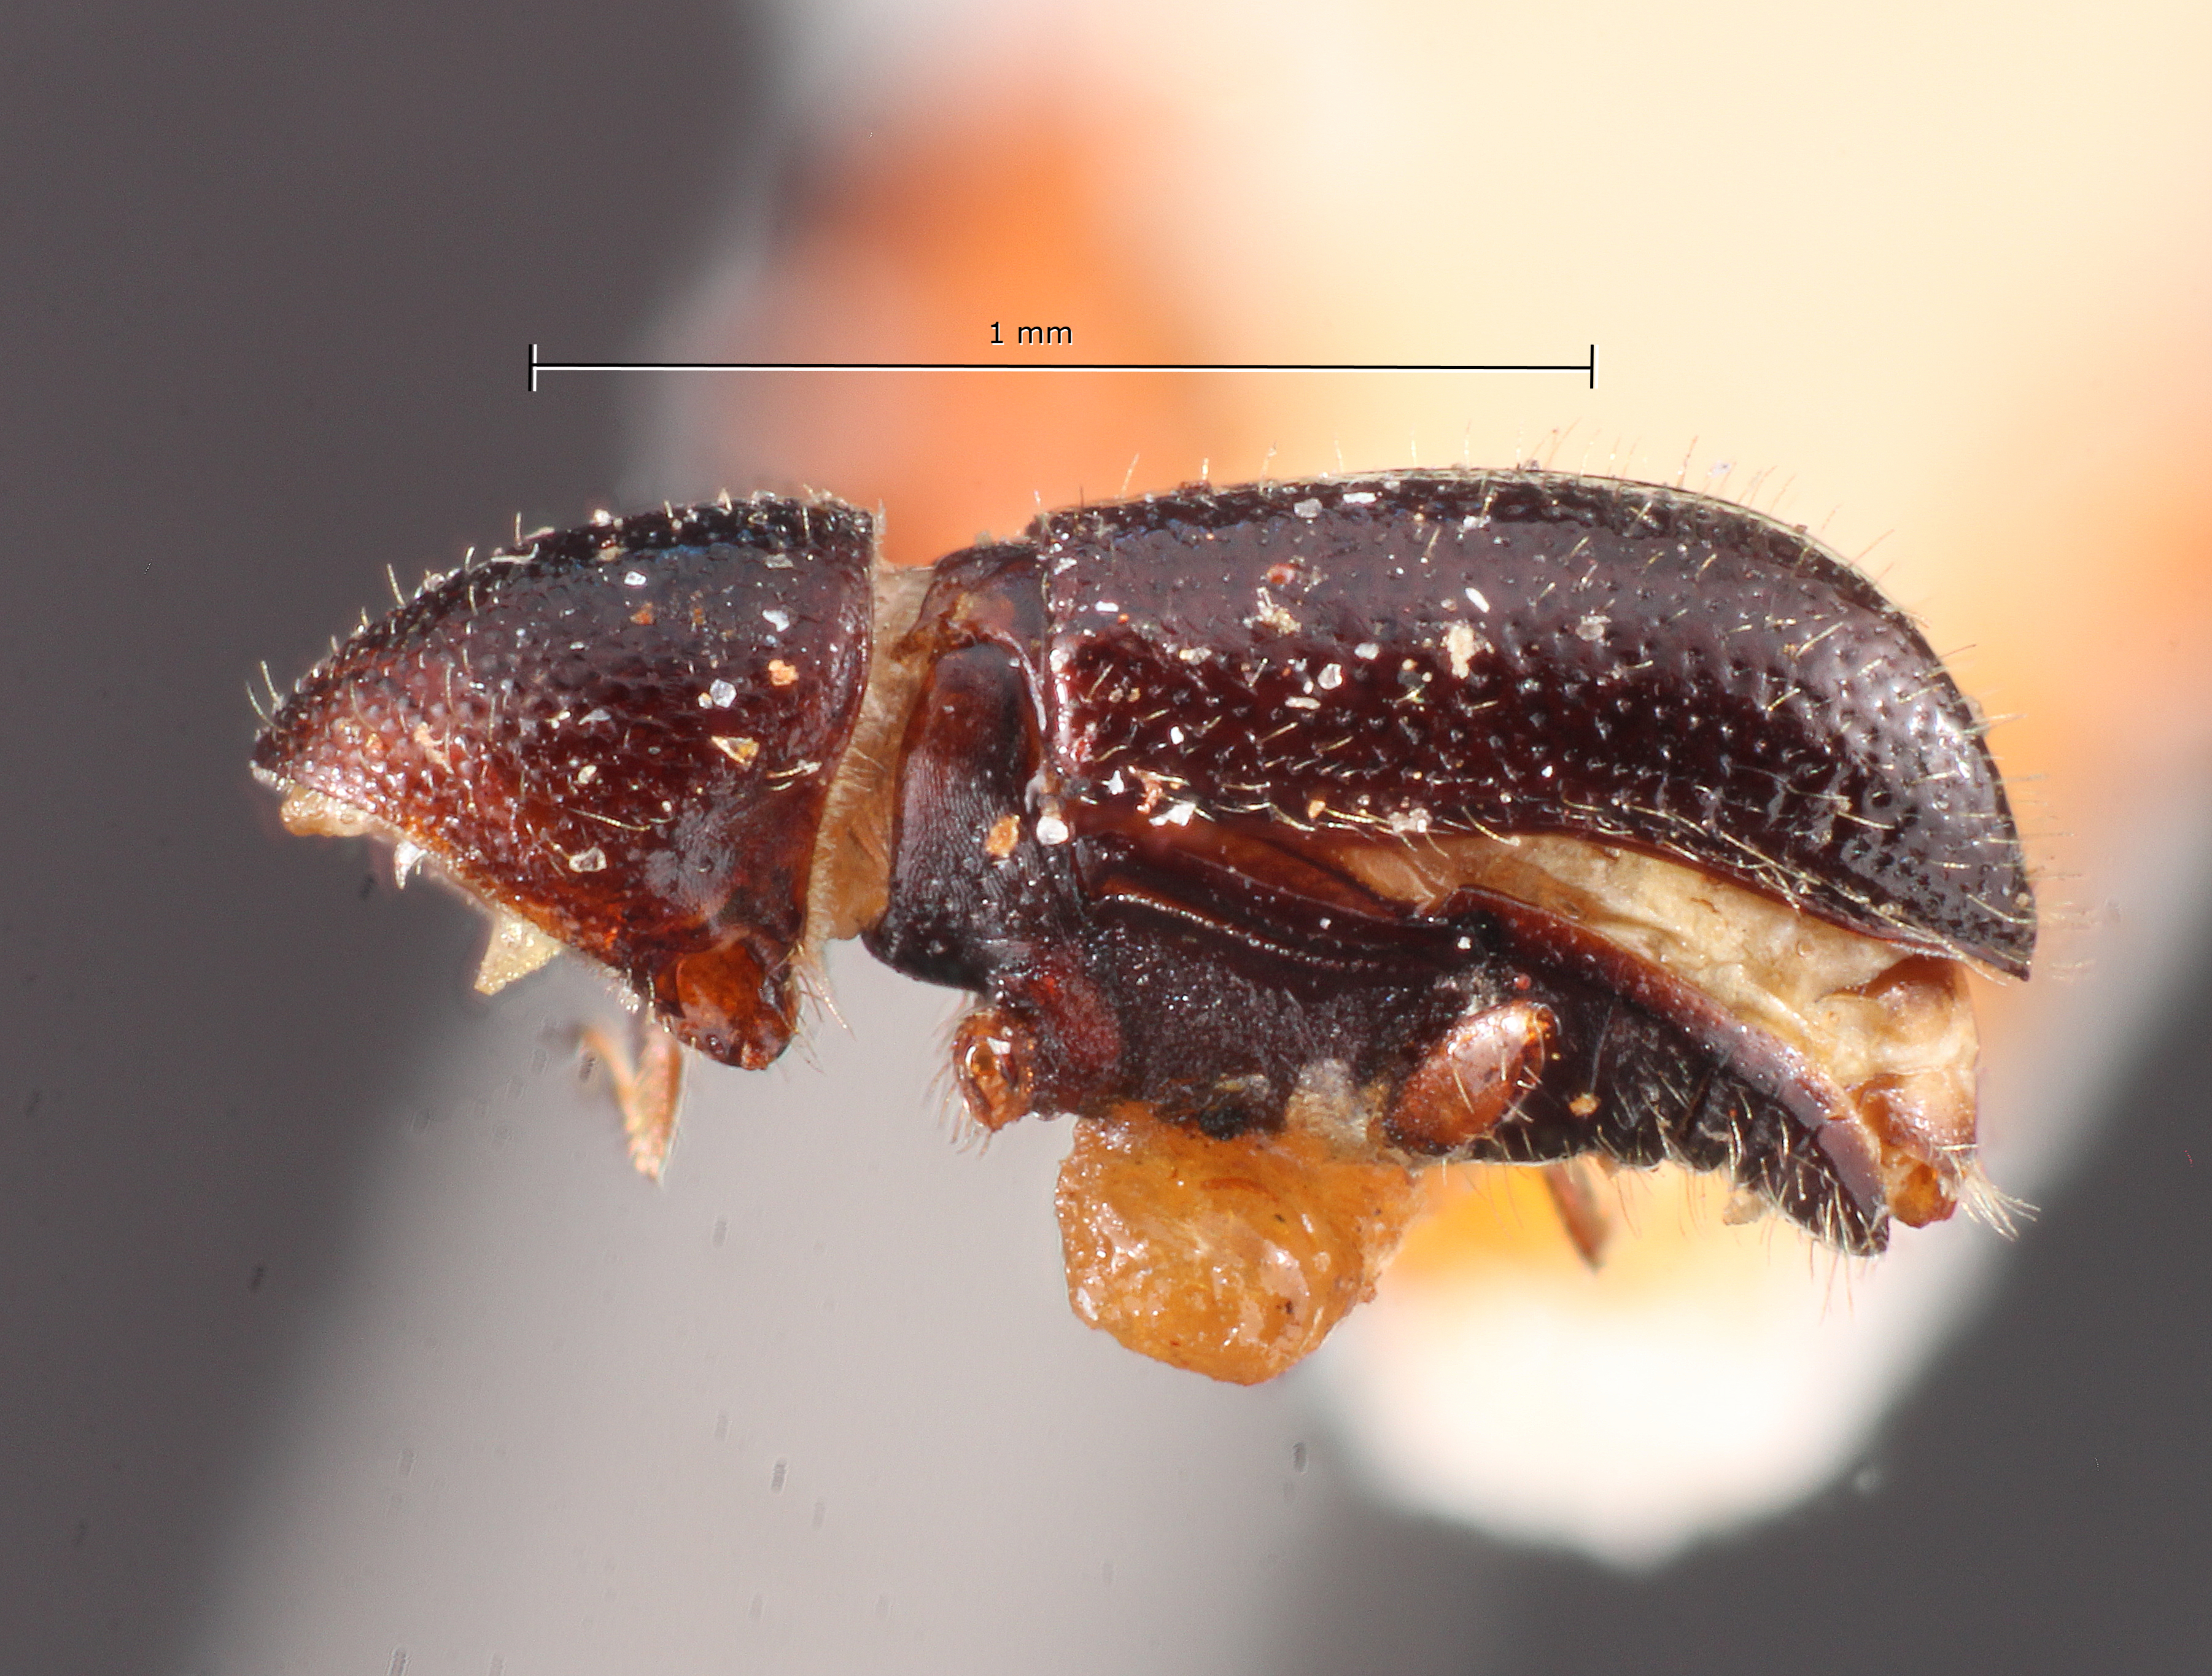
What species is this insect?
Xylocleptes guatemalensis
